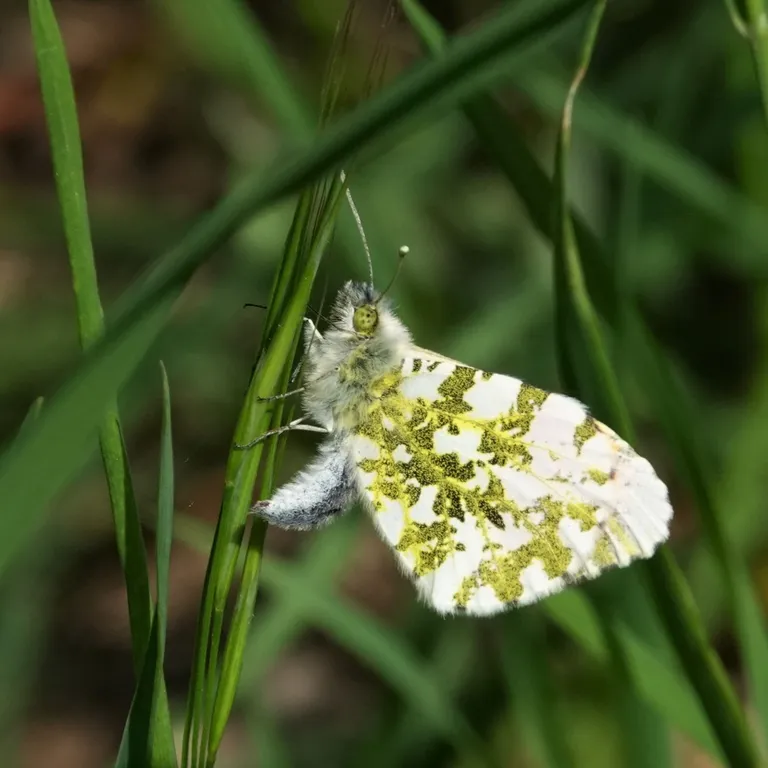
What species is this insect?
Anthocharis cardamines
